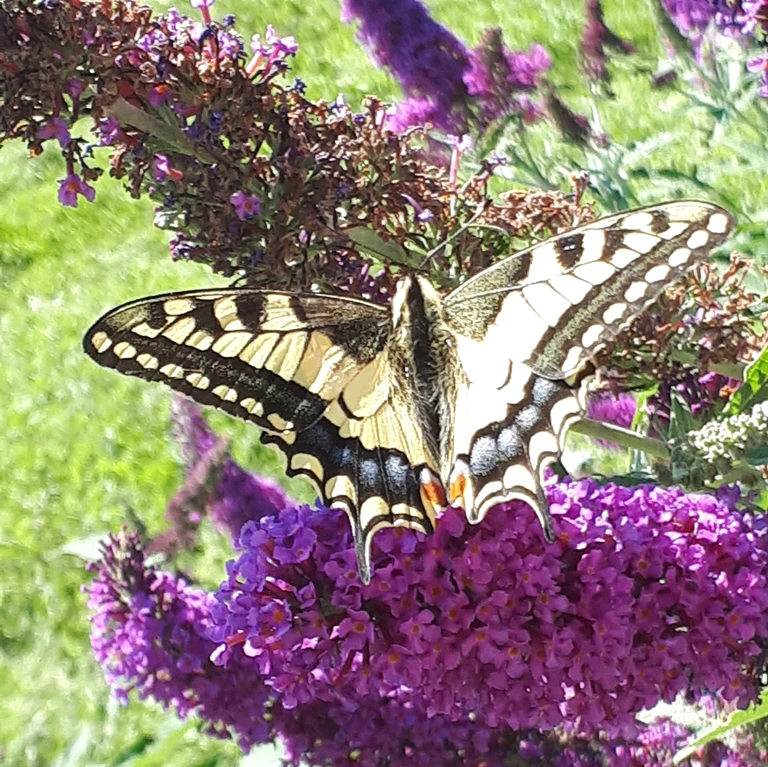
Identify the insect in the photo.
Papilio machaon
